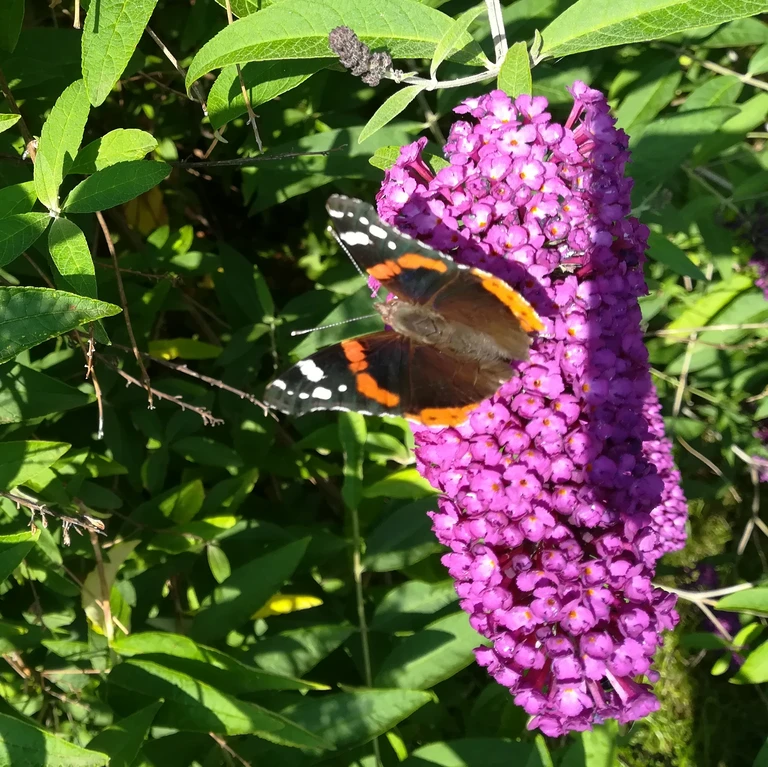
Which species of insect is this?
Vanessa atalanta
